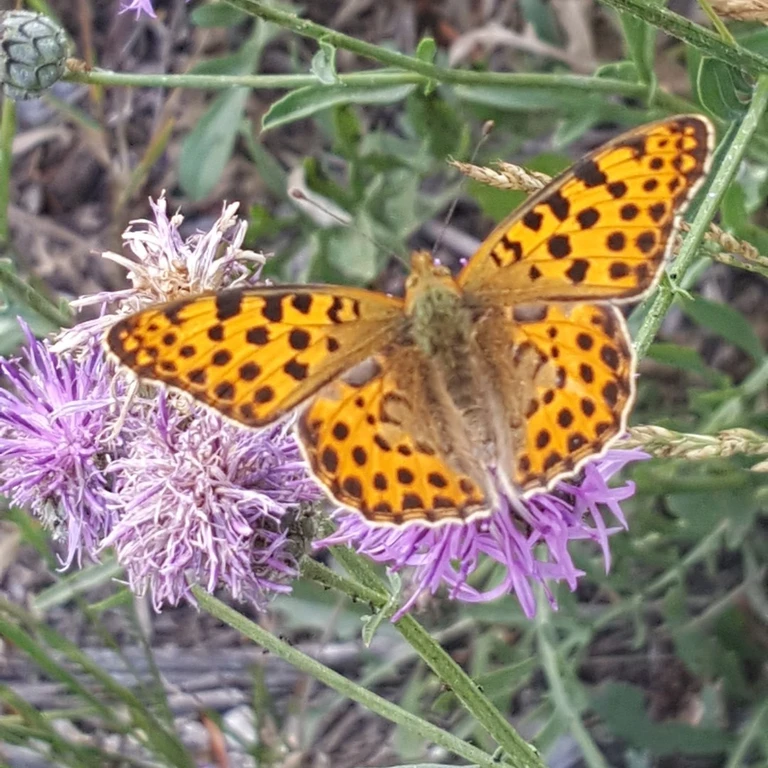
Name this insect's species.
Issoria lathonia
